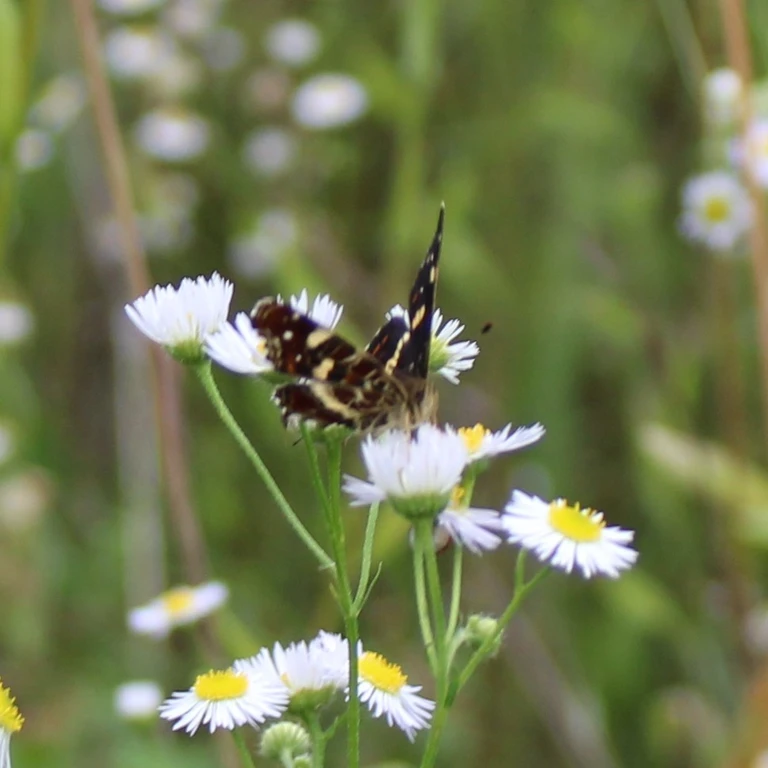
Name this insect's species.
Araschnia levana
